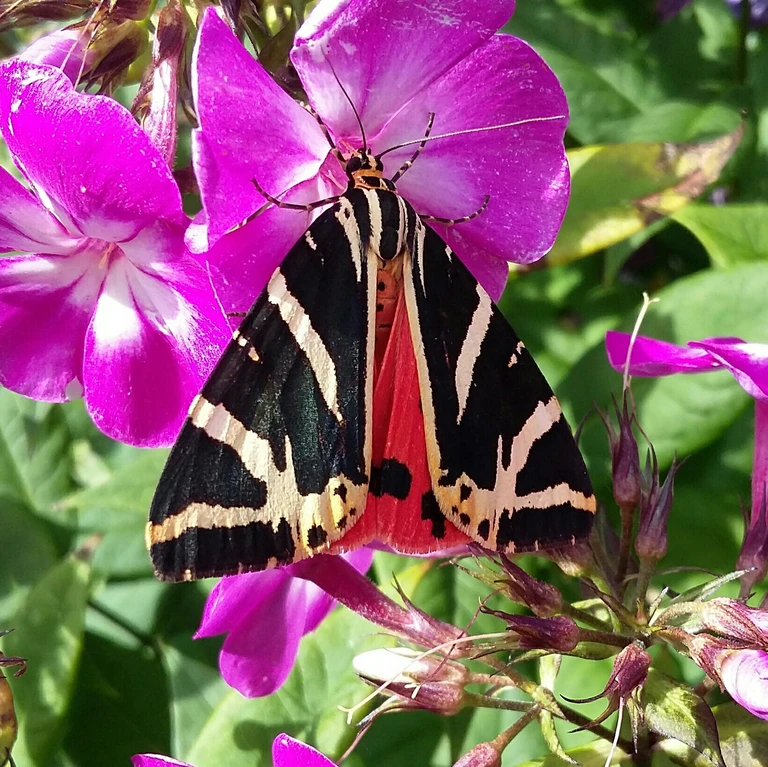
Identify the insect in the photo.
Euplagia quadripunctaria
